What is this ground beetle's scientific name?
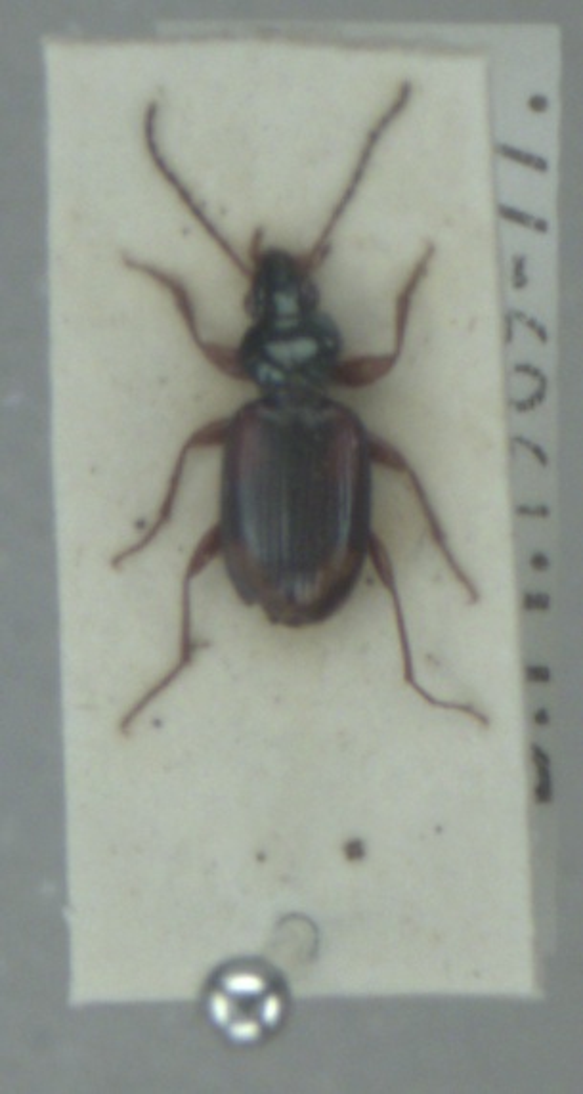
Bembidion tetracolum
